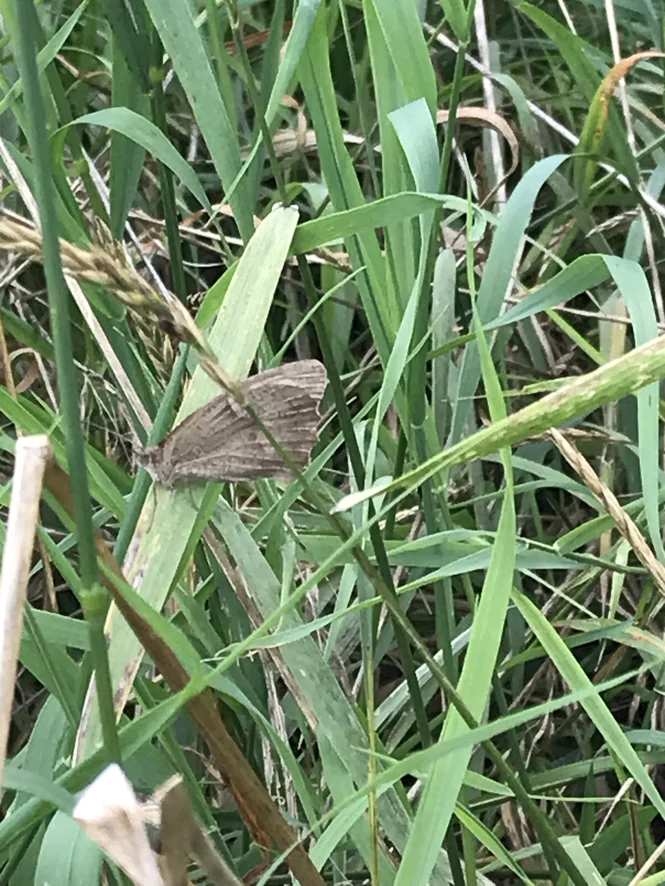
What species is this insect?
Maniola jurtina
